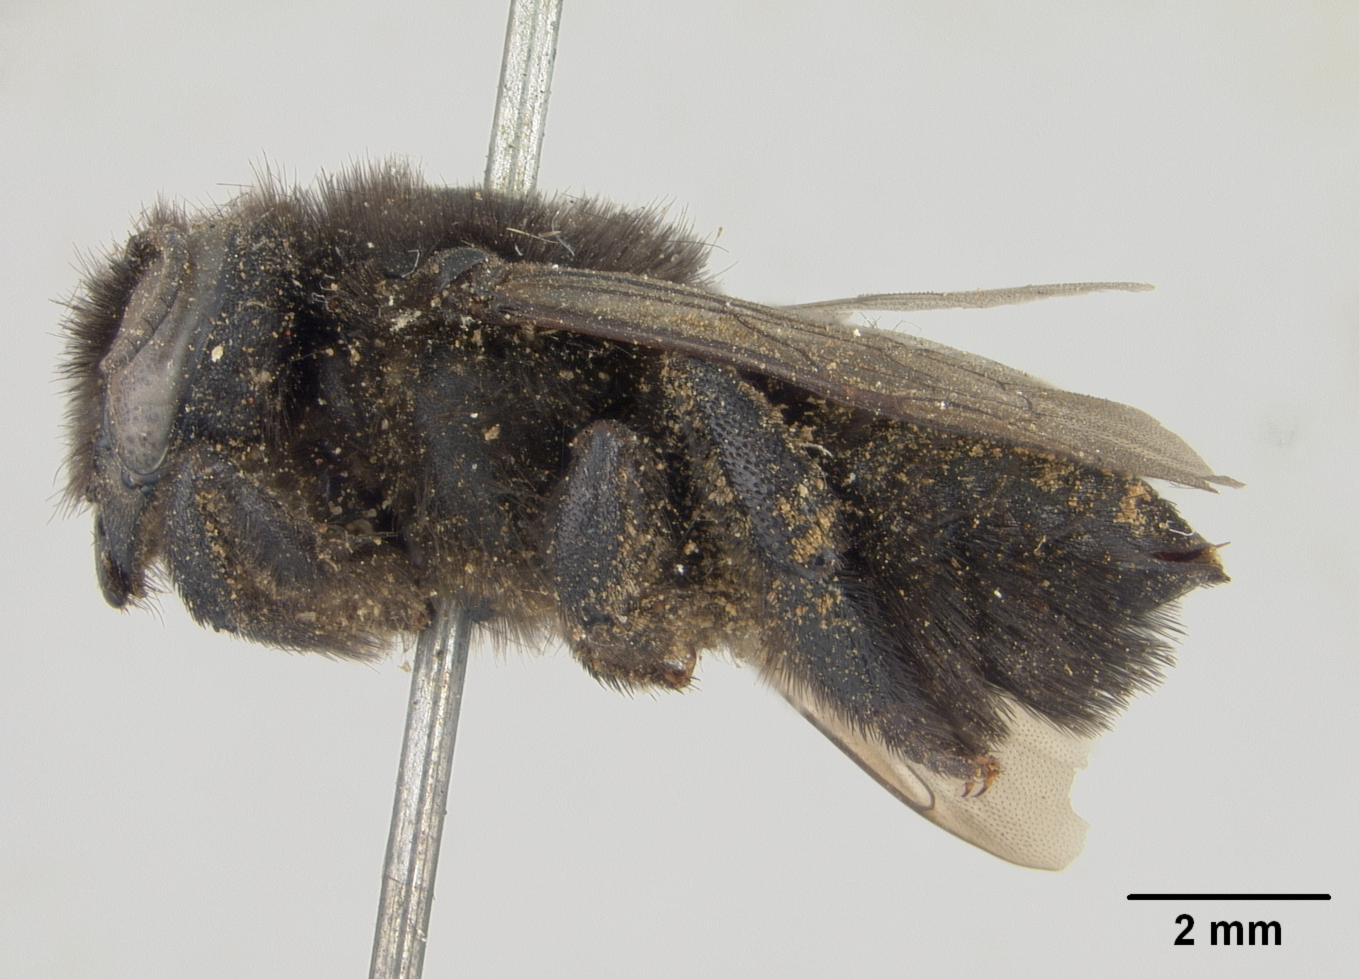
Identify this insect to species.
Megachile holomelaena
